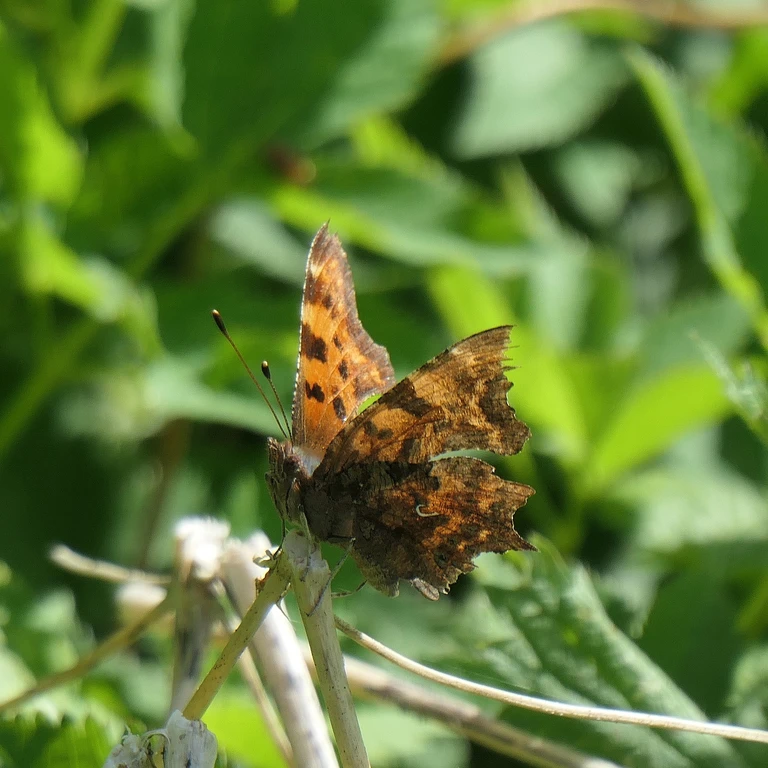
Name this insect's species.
Polygonia c-album
